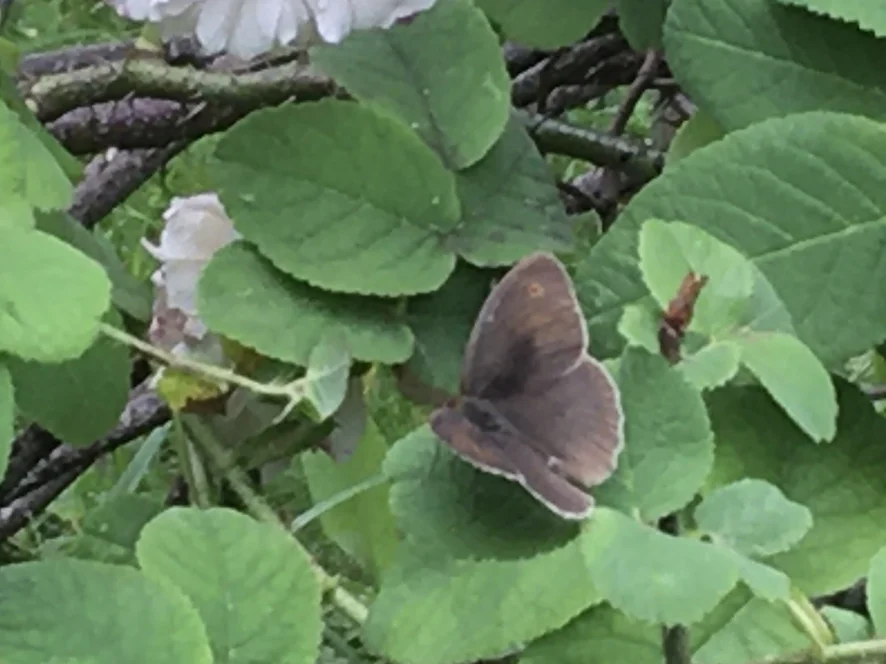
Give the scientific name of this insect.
Maniola jurtina
